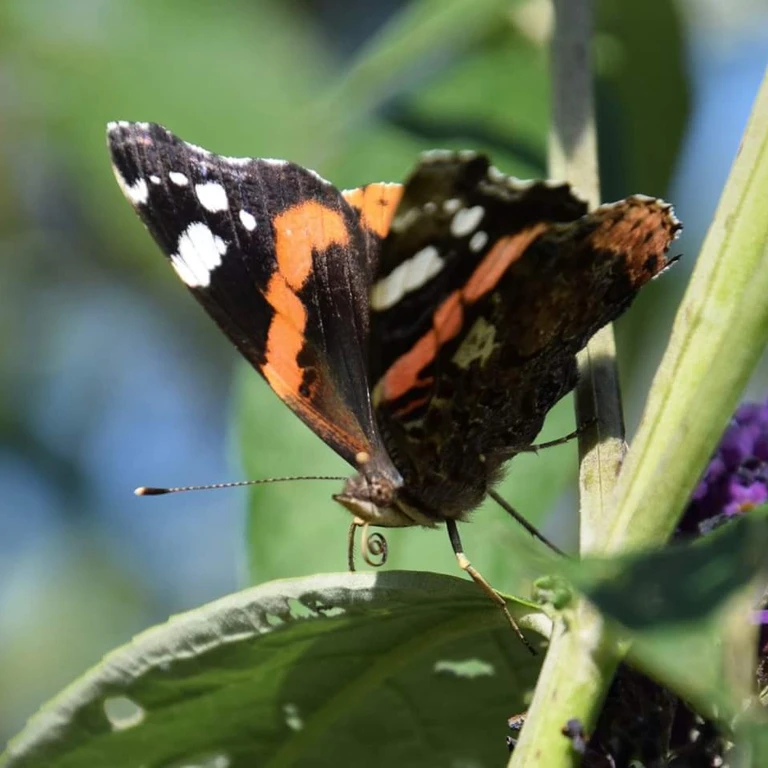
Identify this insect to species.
Vanessa atalanta
